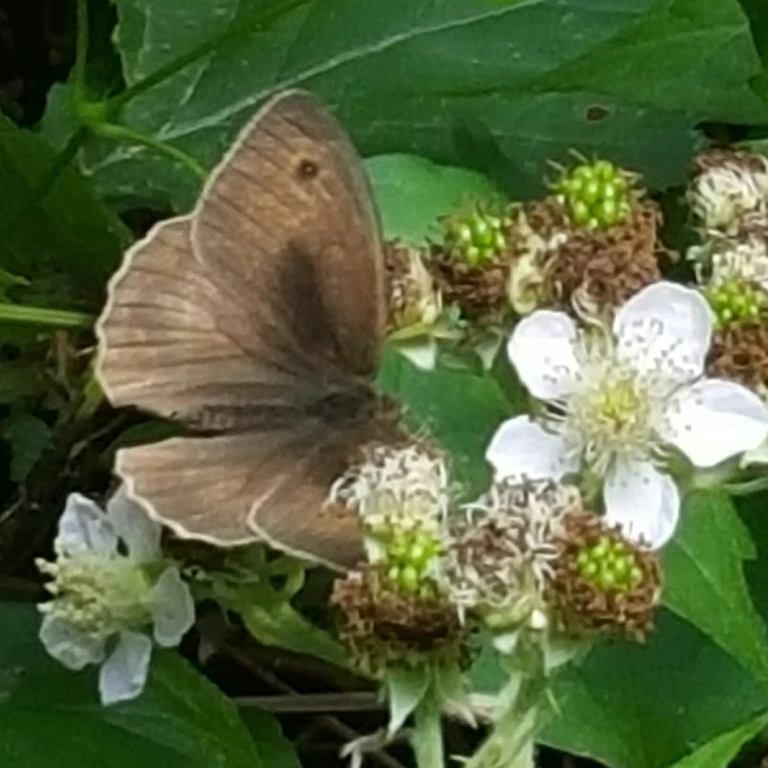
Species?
Maniola jurtina
